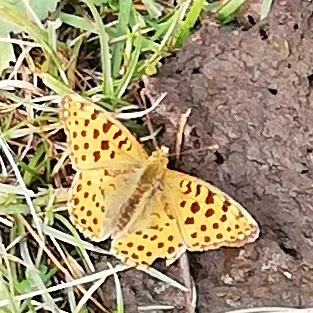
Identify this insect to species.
Issoria lathonia
